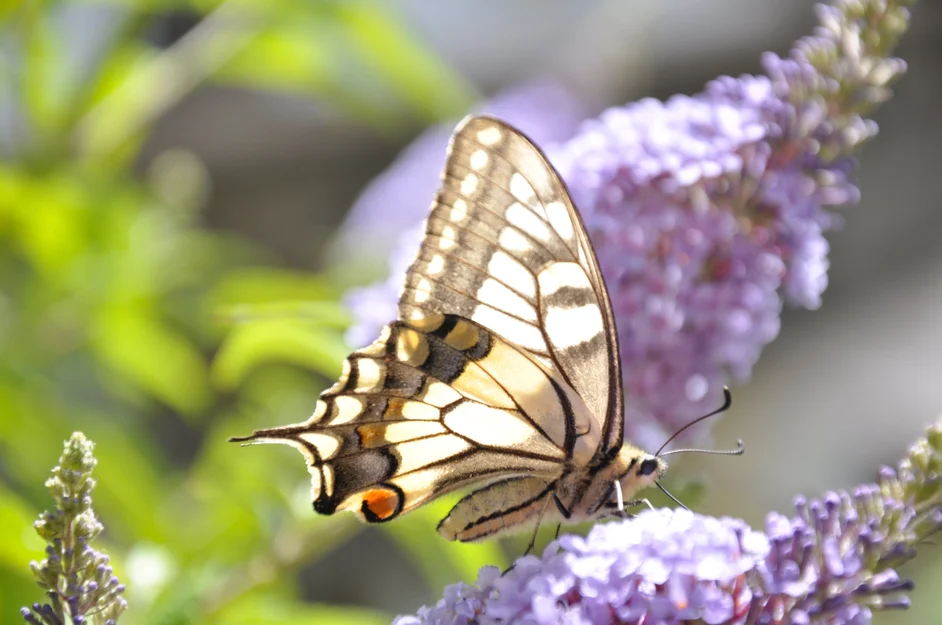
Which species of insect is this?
Papilio machaon
